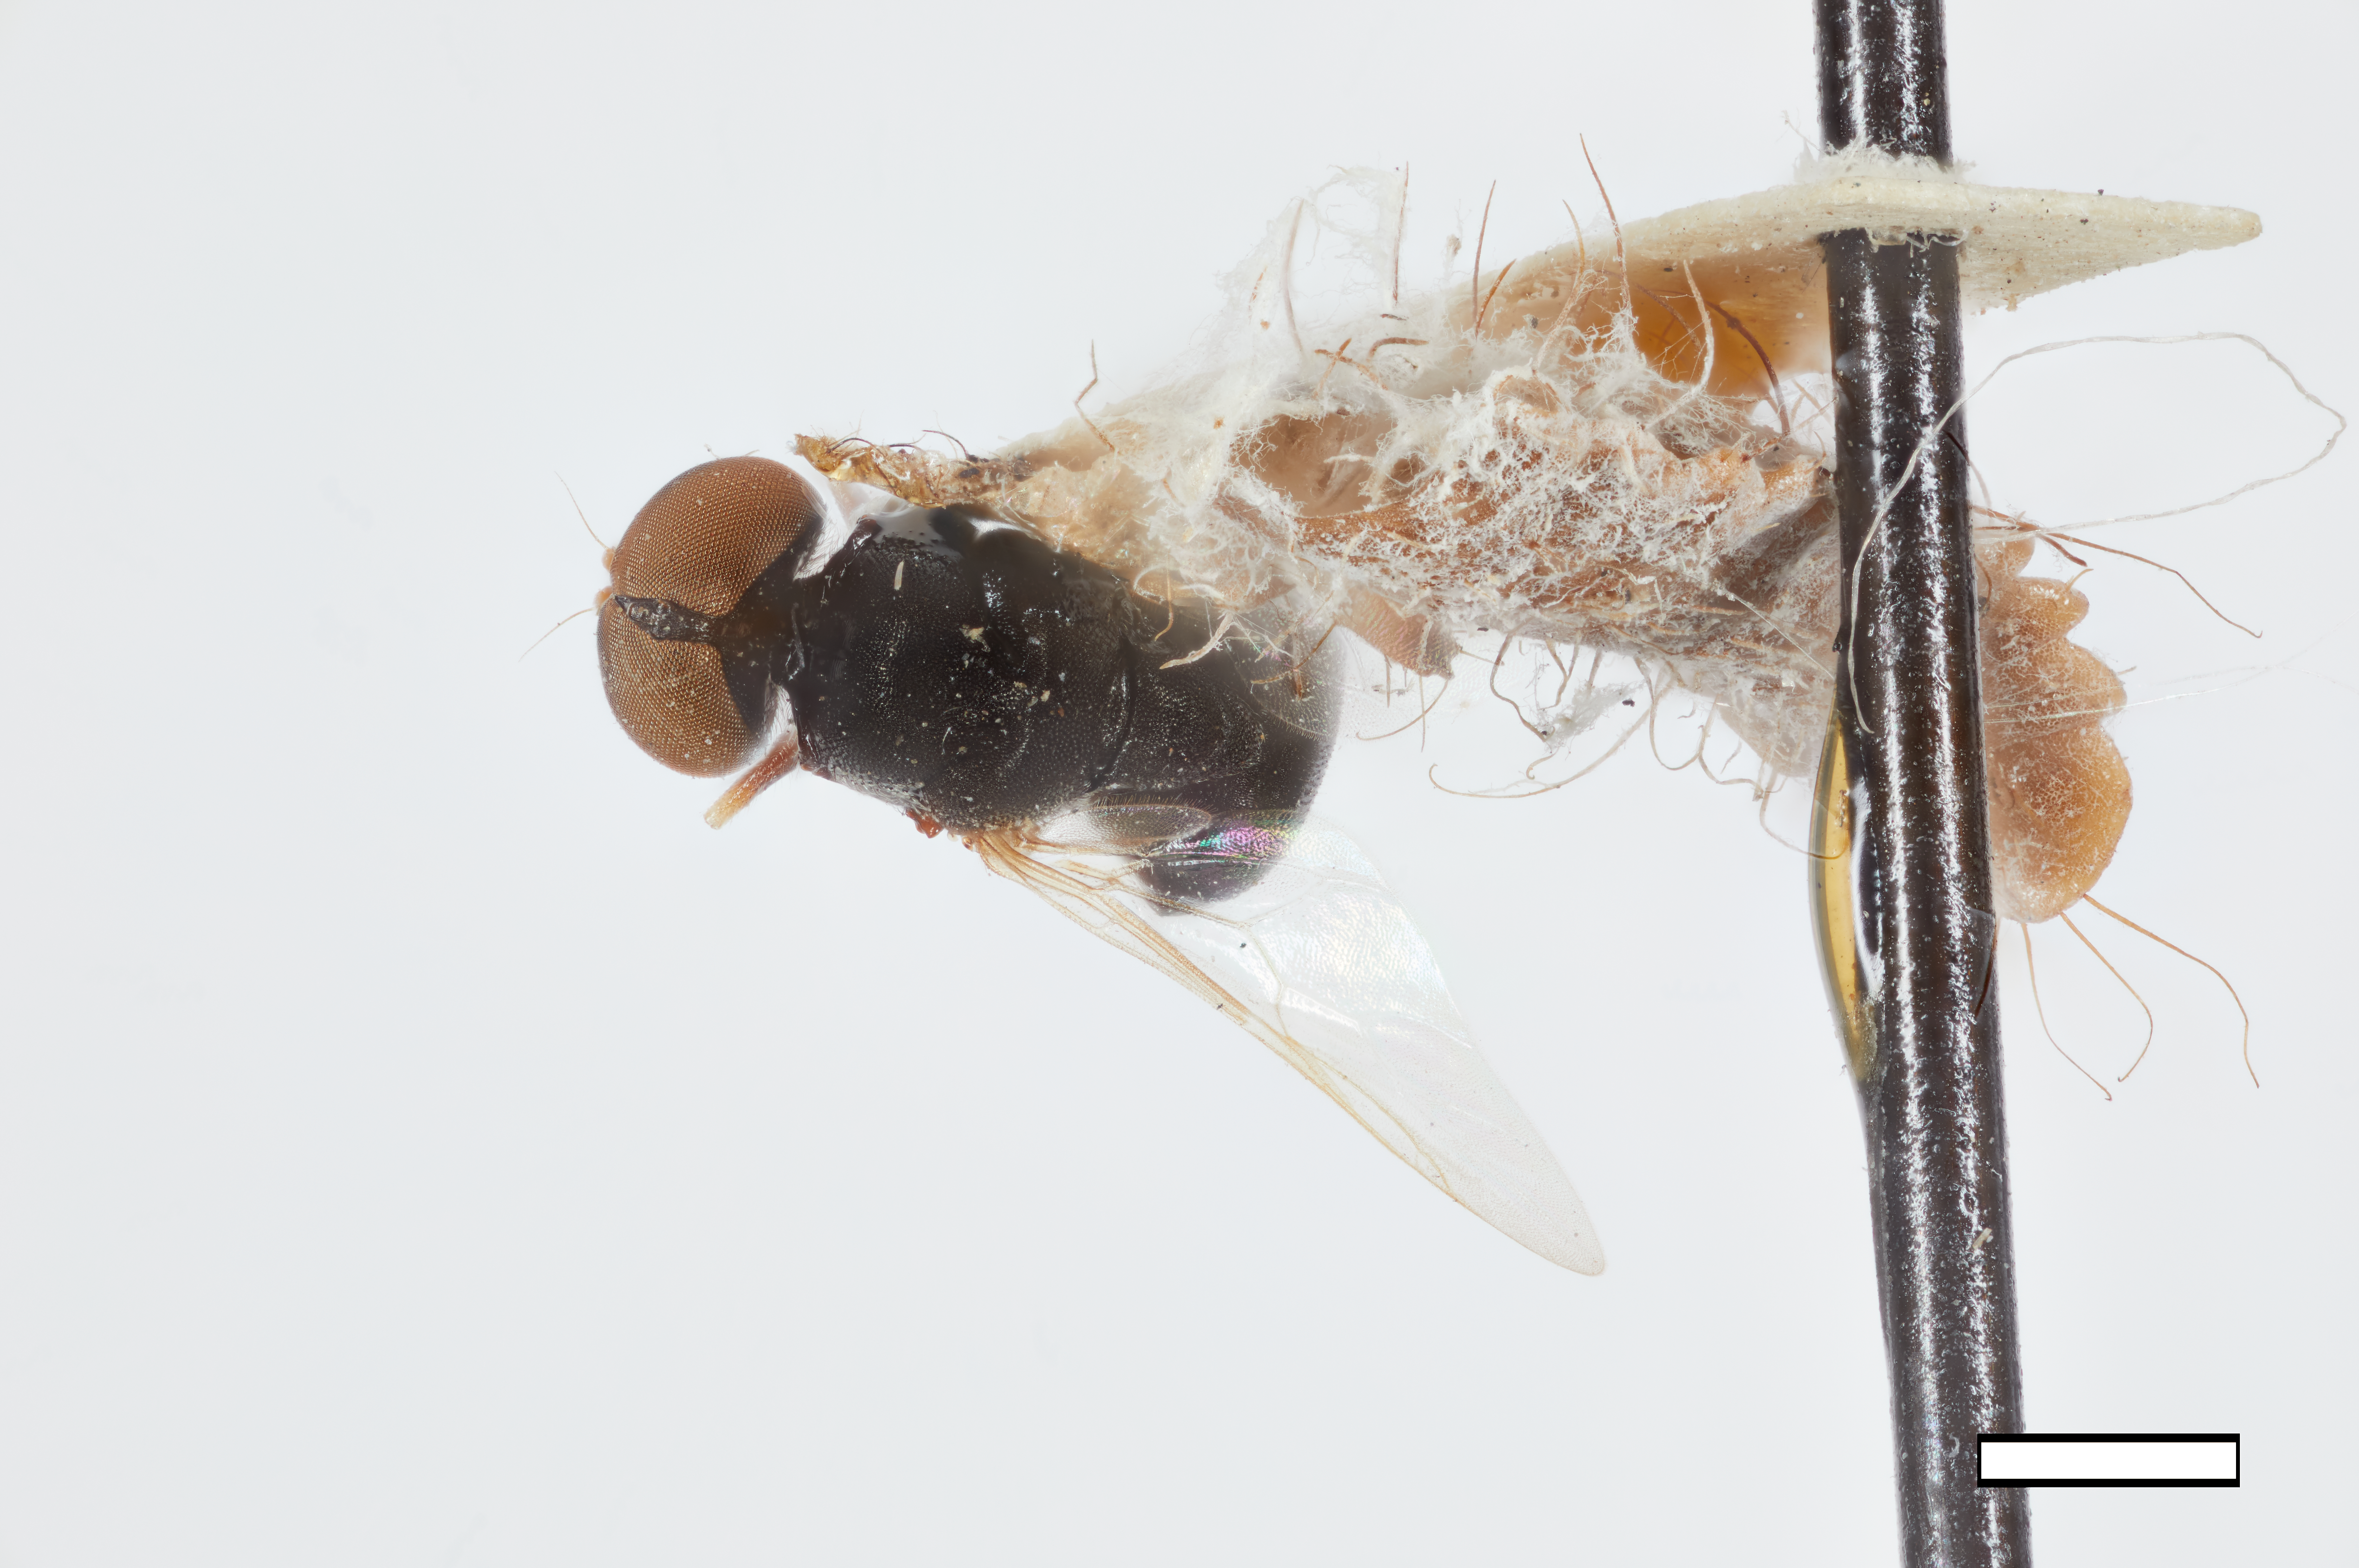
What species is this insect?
Eupachygaster fusca
